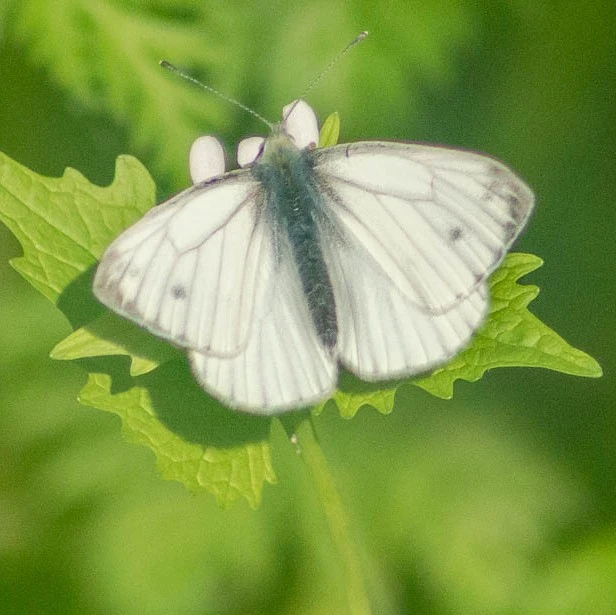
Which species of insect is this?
Pieris napi
